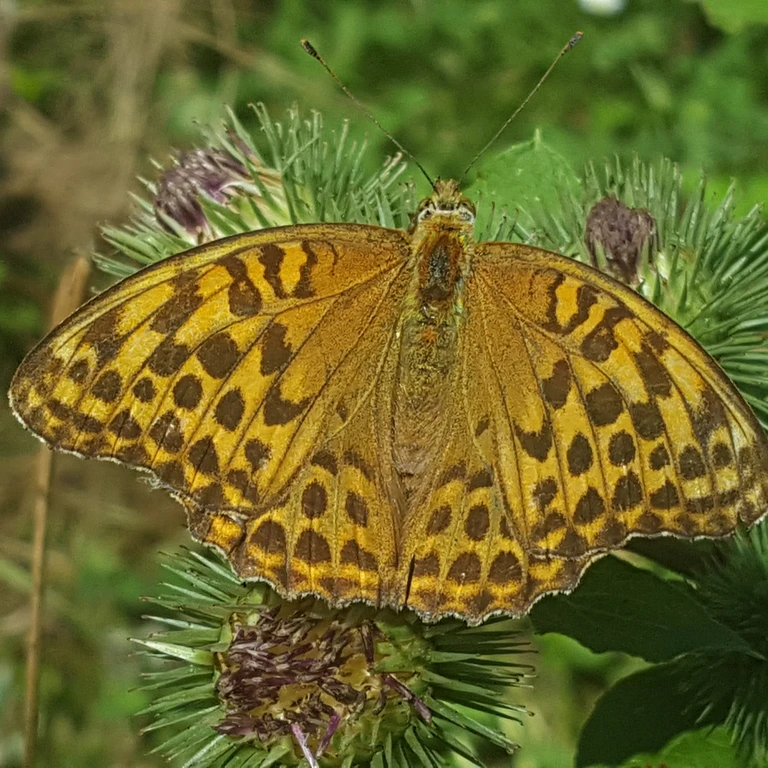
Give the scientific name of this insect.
Argynnis paphia
